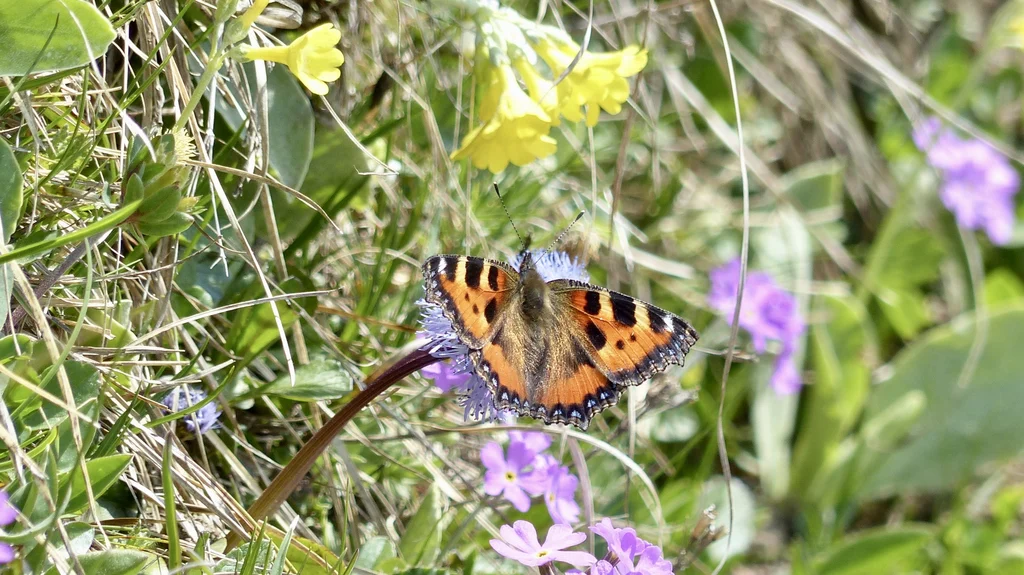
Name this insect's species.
Aglais urticae
